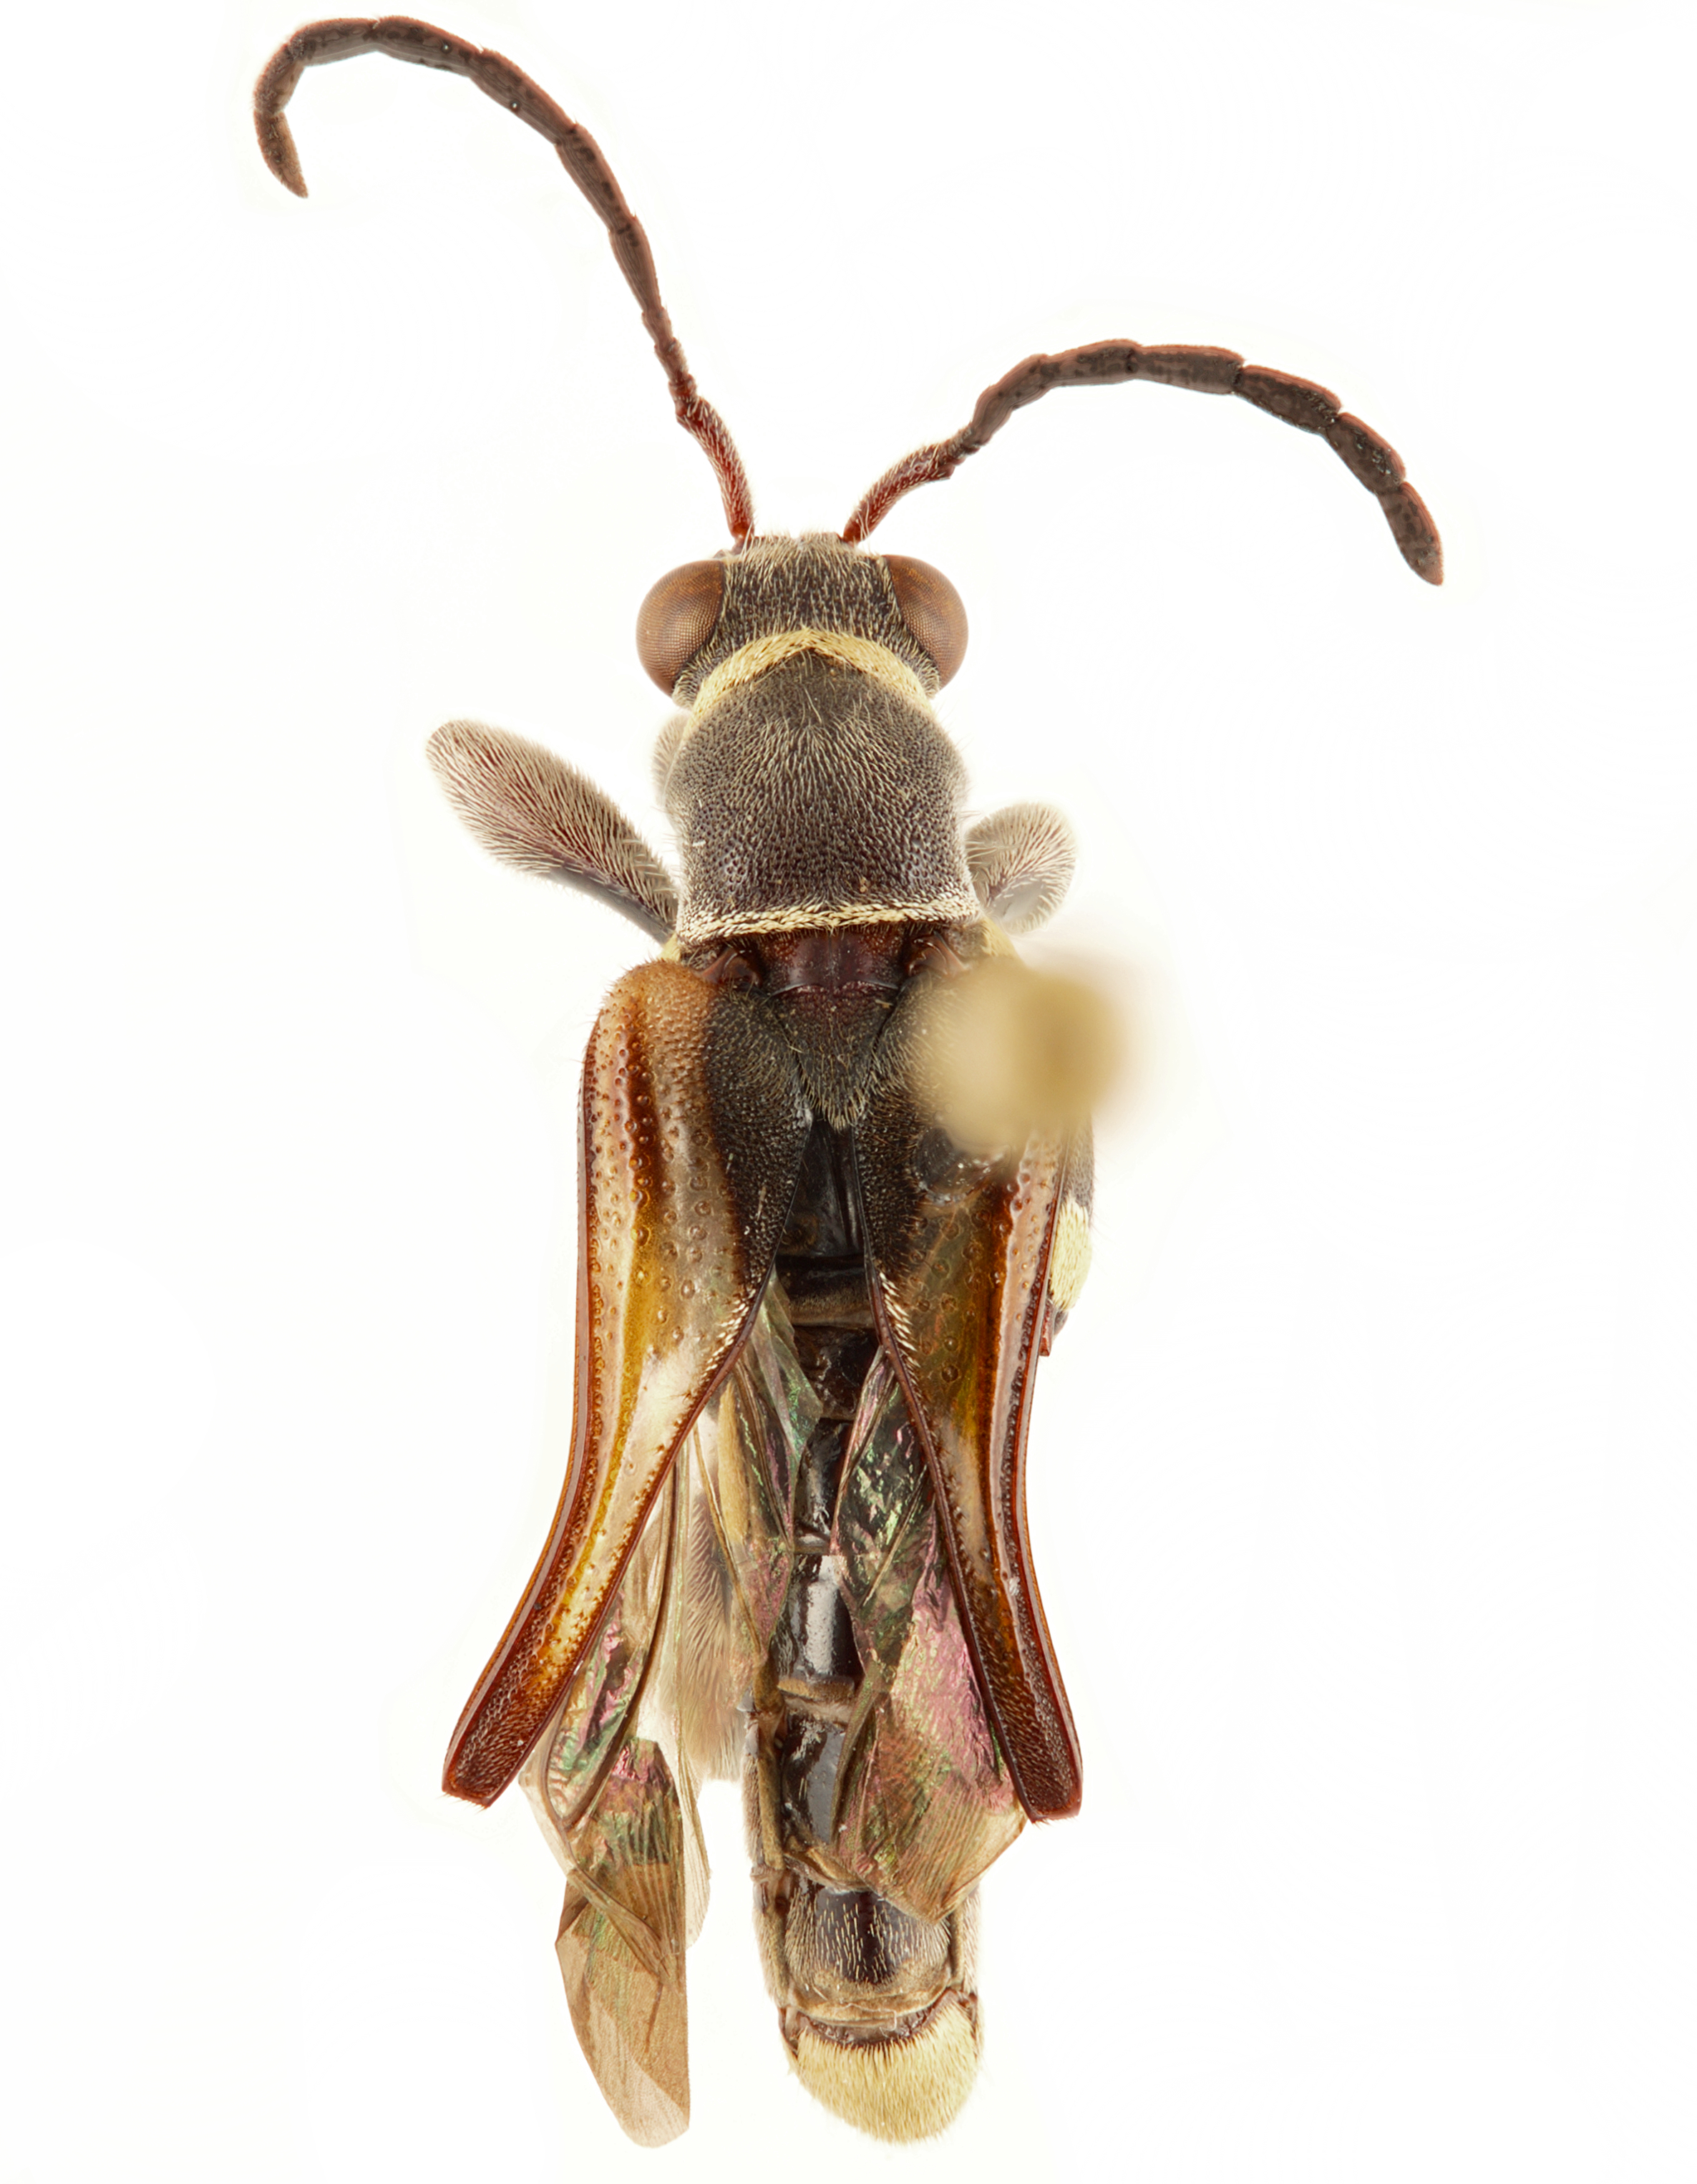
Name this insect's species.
Eccrisis collaris
